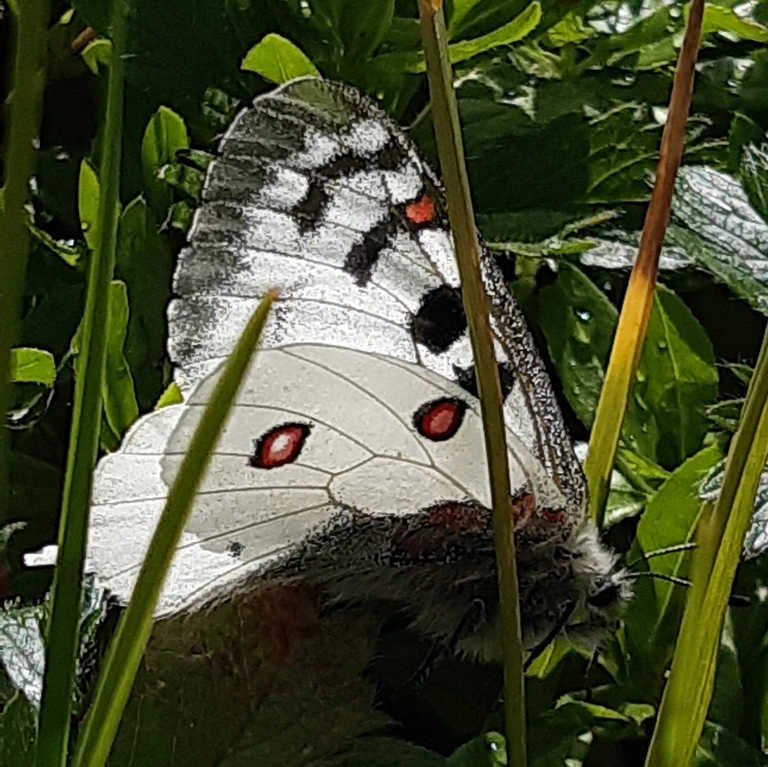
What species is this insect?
Parnassius phoebus
